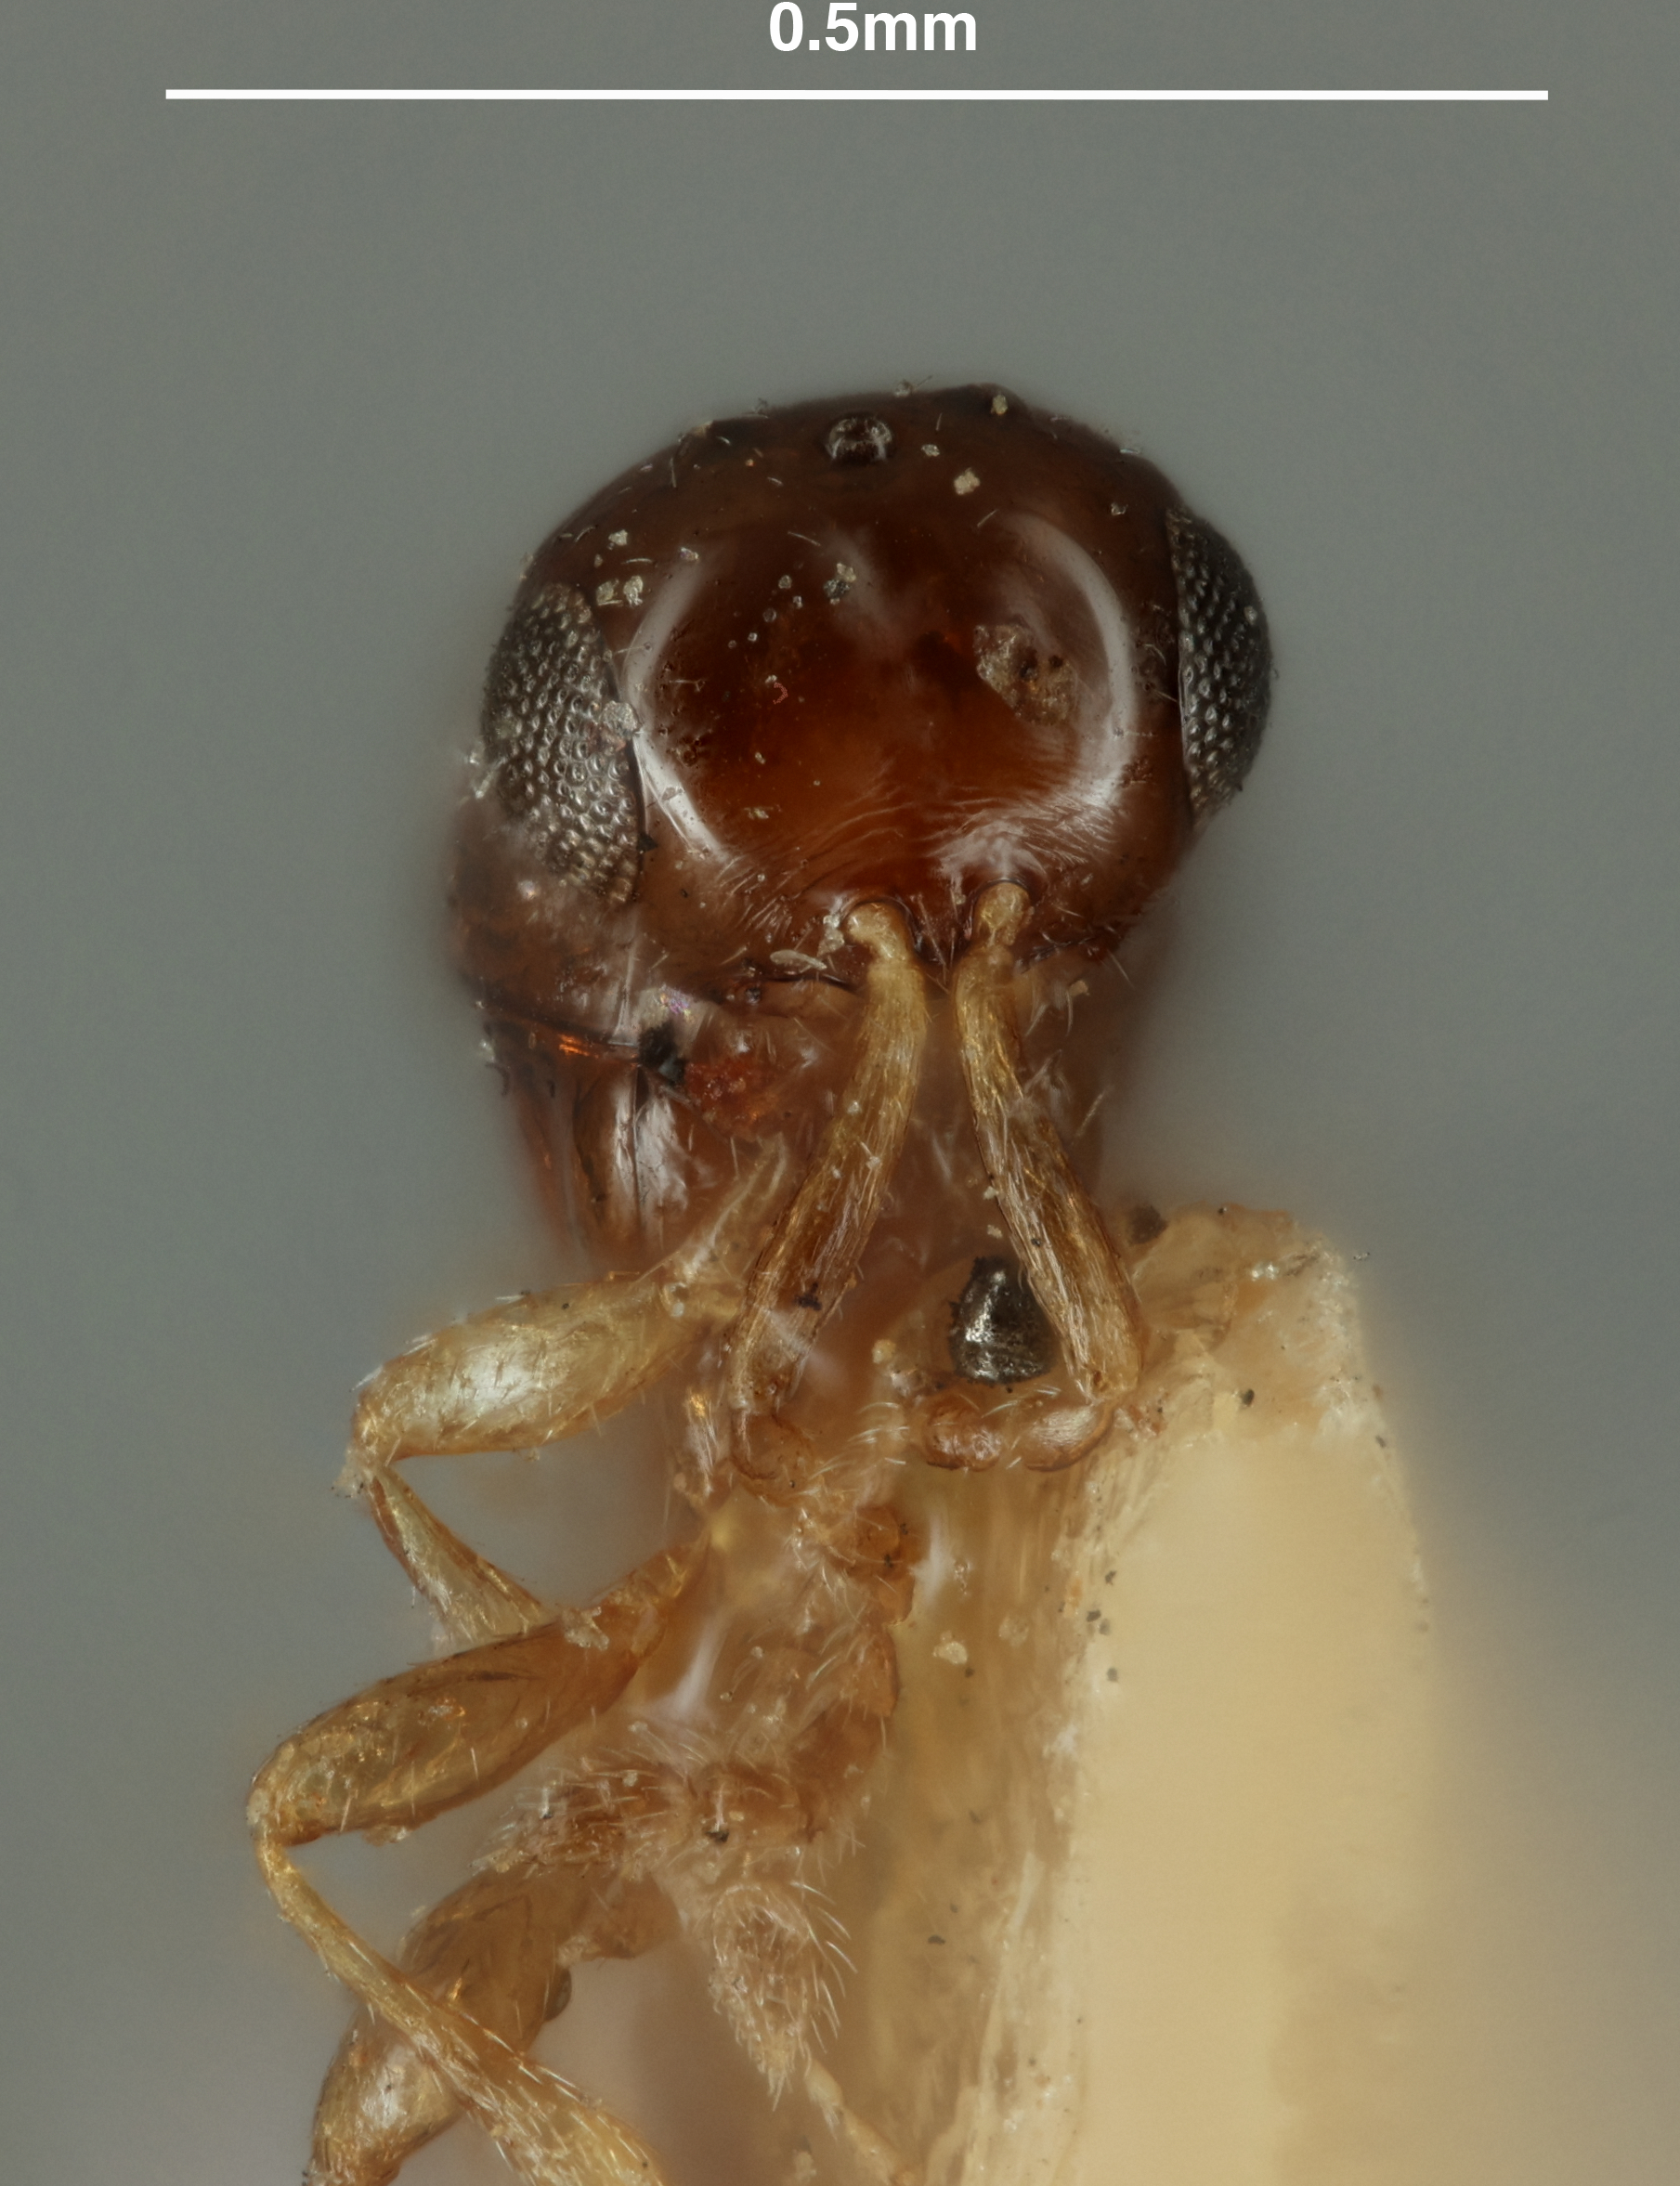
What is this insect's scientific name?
Synopeas antennariae
